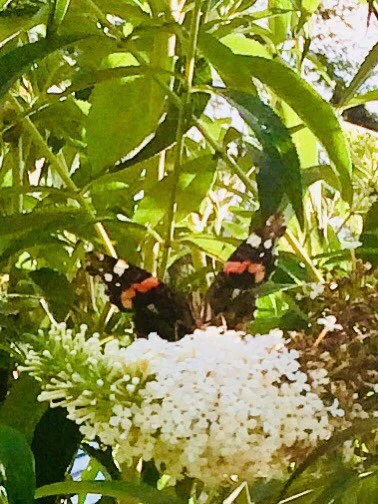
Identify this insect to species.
Vanessa atalanta
